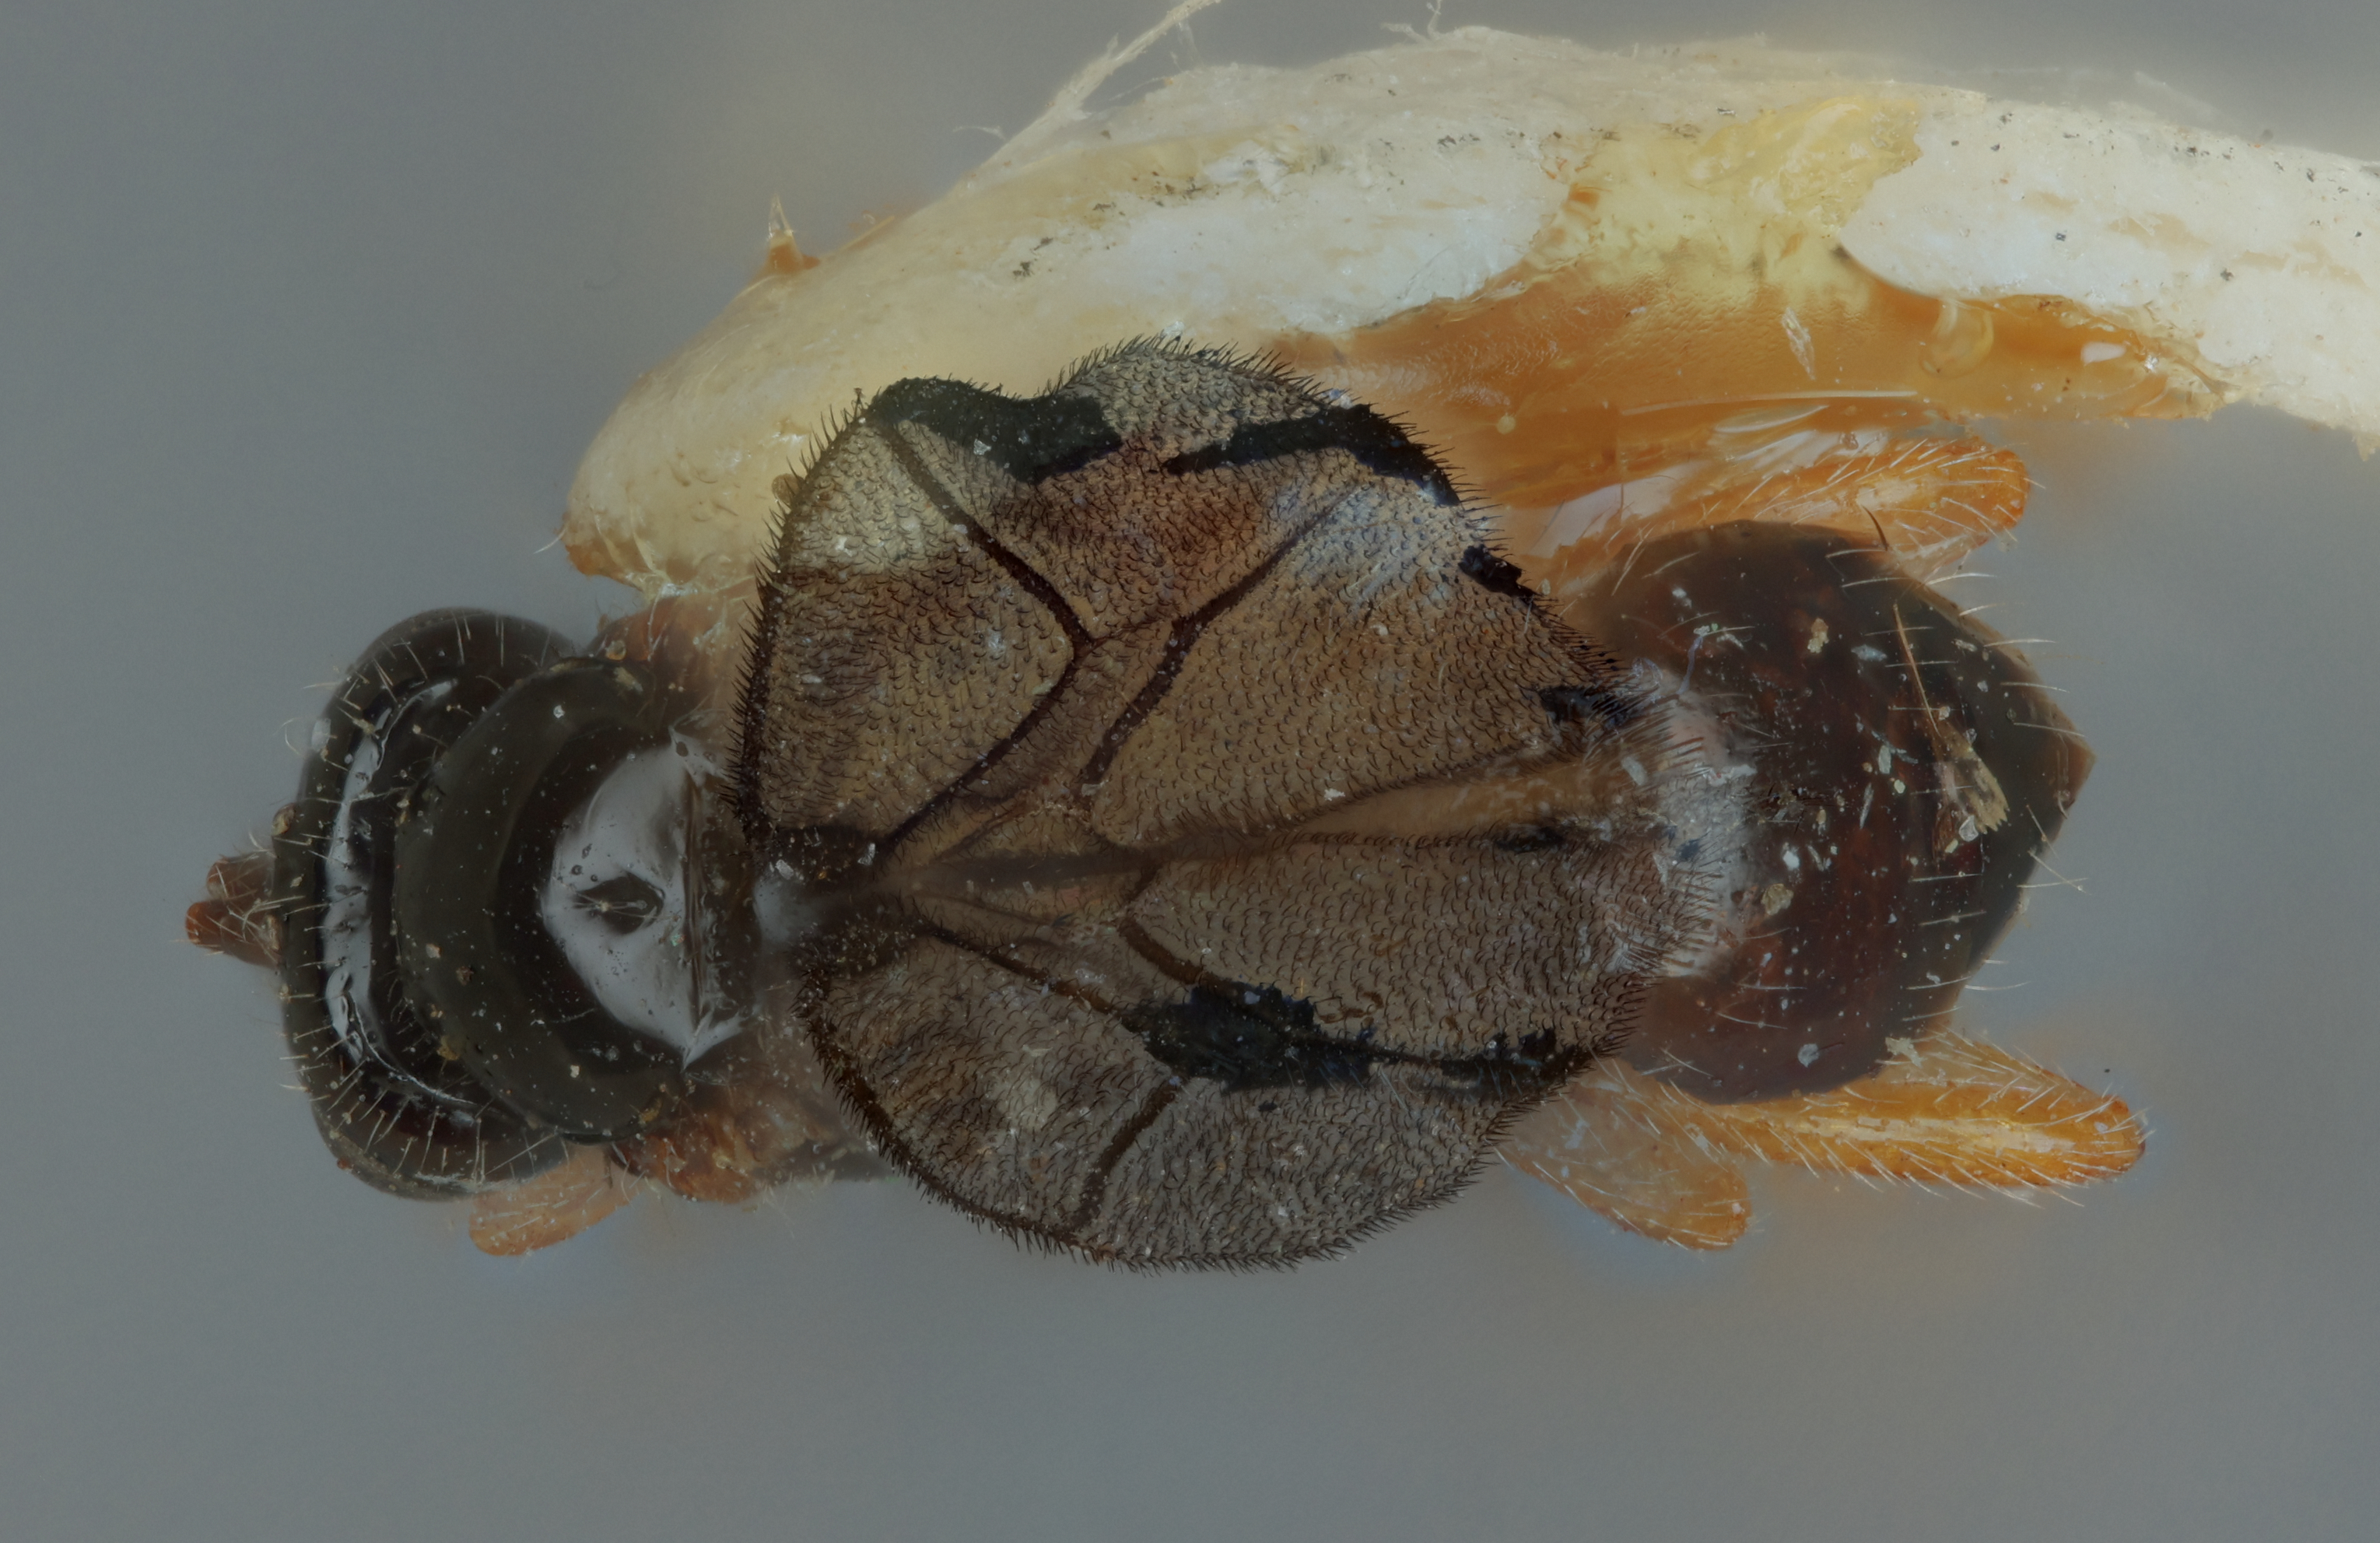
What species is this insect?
Opius andigenis
